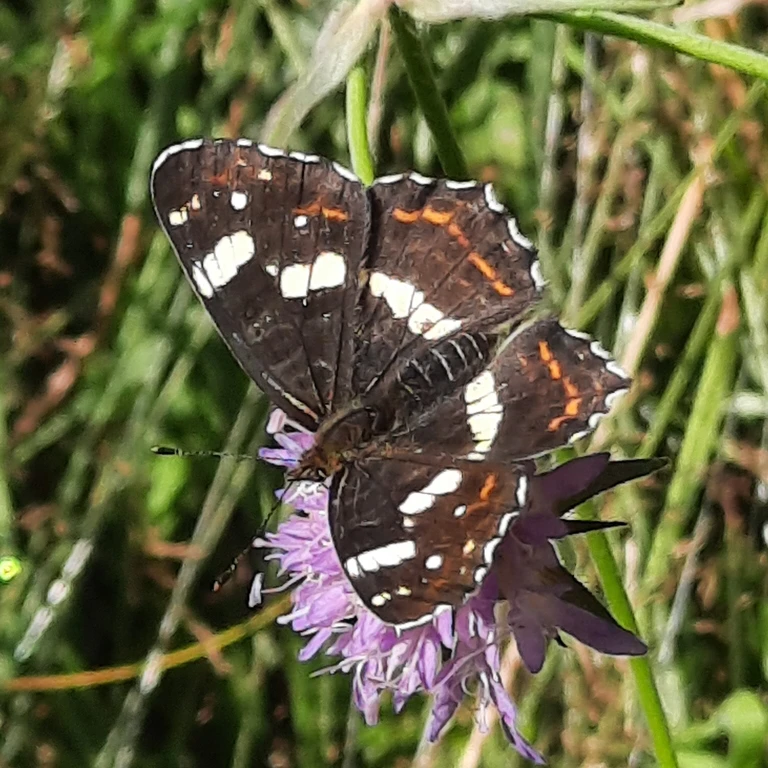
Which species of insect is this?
Araschnia levana
